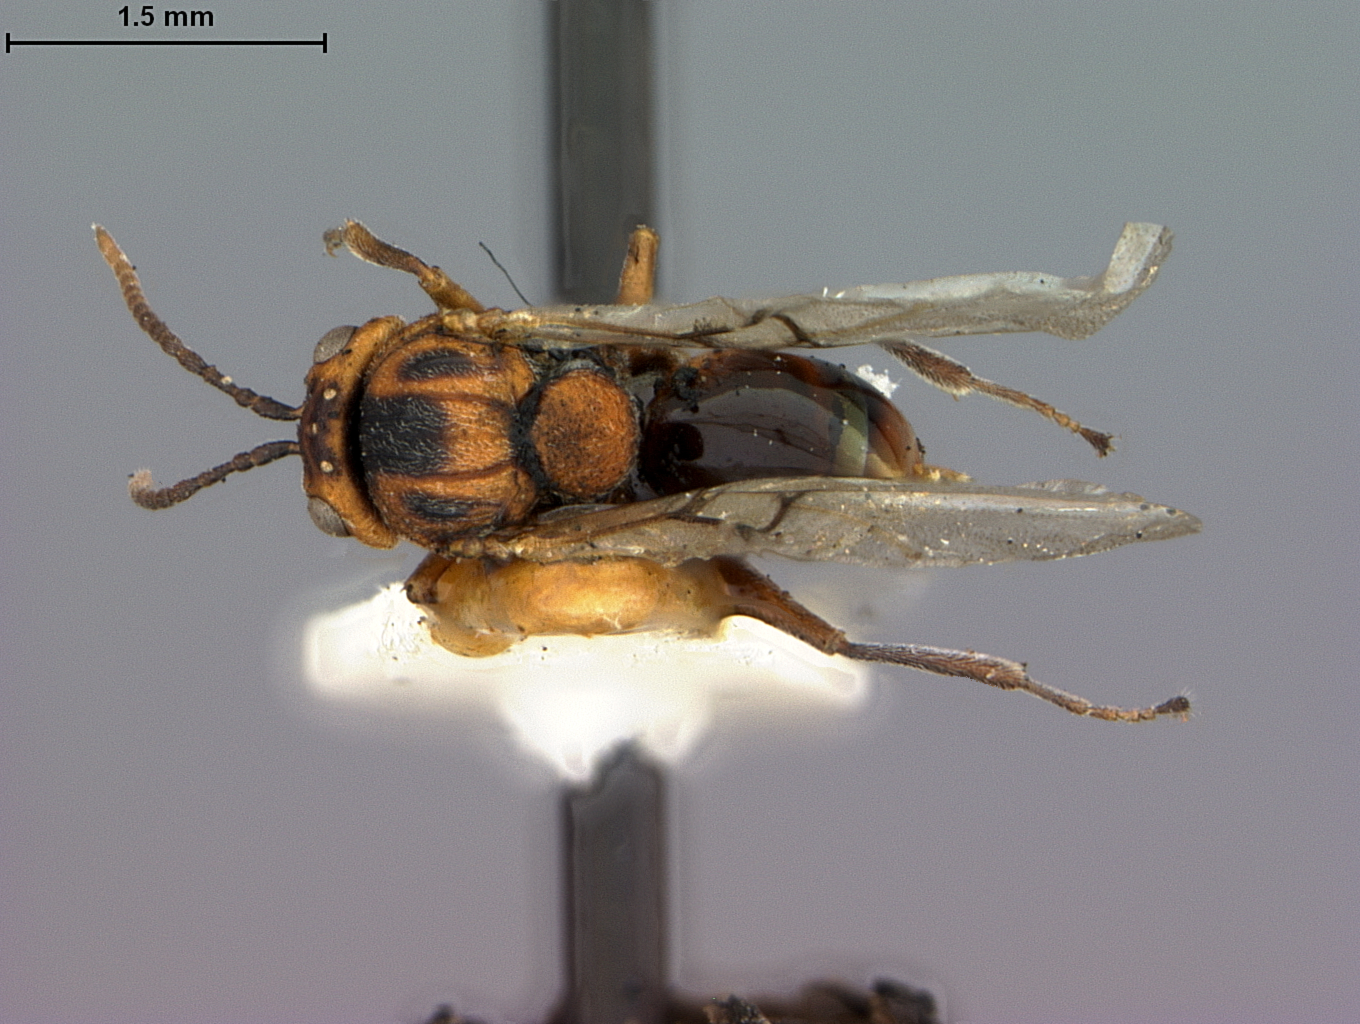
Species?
Callirhytis balanopsis
